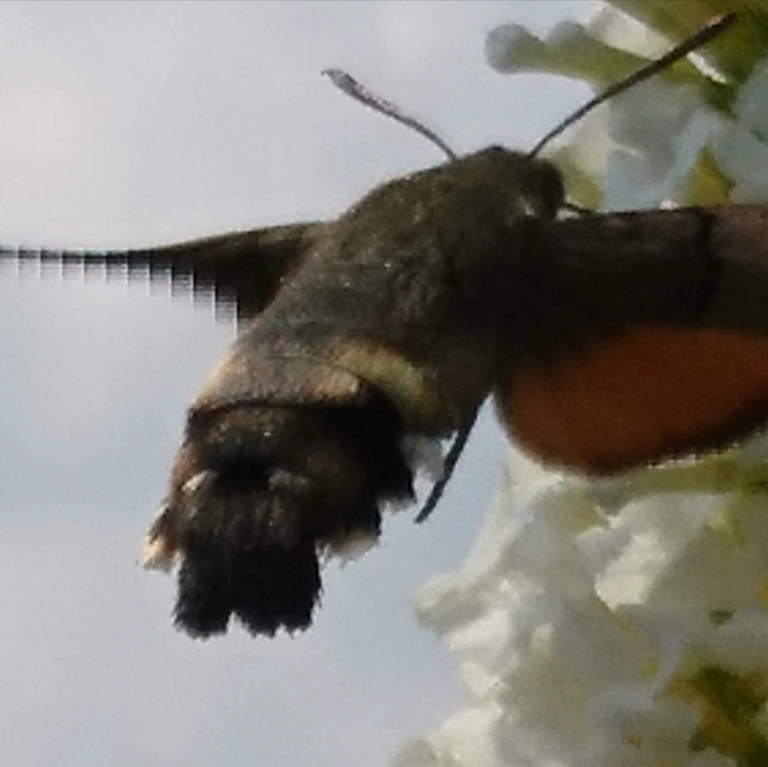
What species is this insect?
Macroglossum stellatarum
